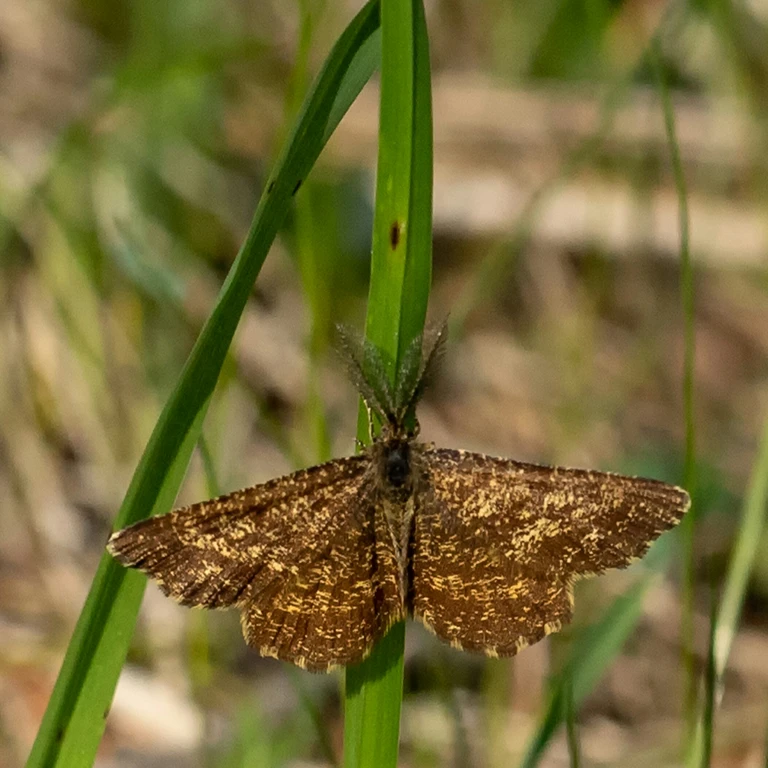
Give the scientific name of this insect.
Ematurga atomaria
